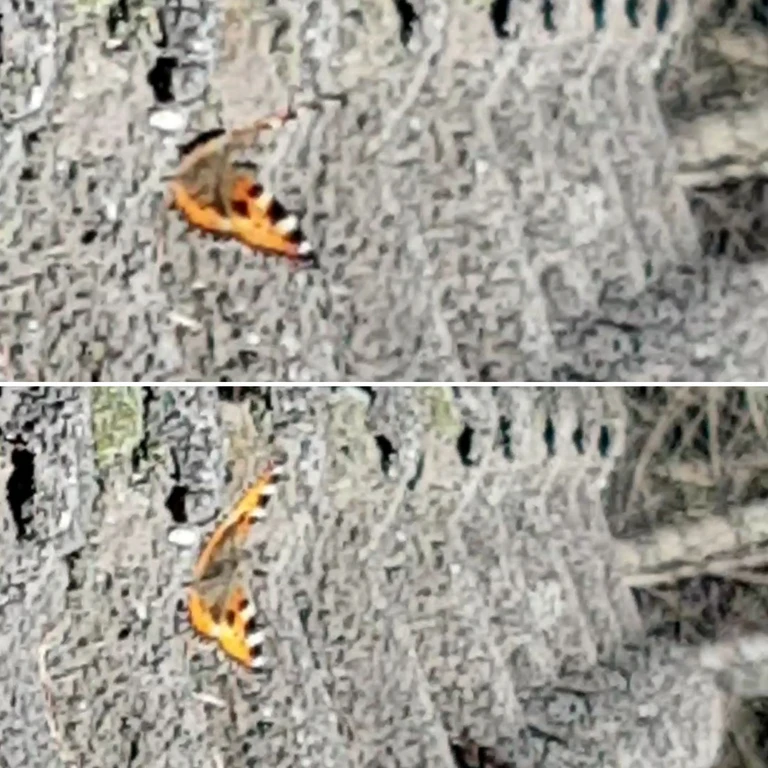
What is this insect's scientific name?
Aglais urticae
